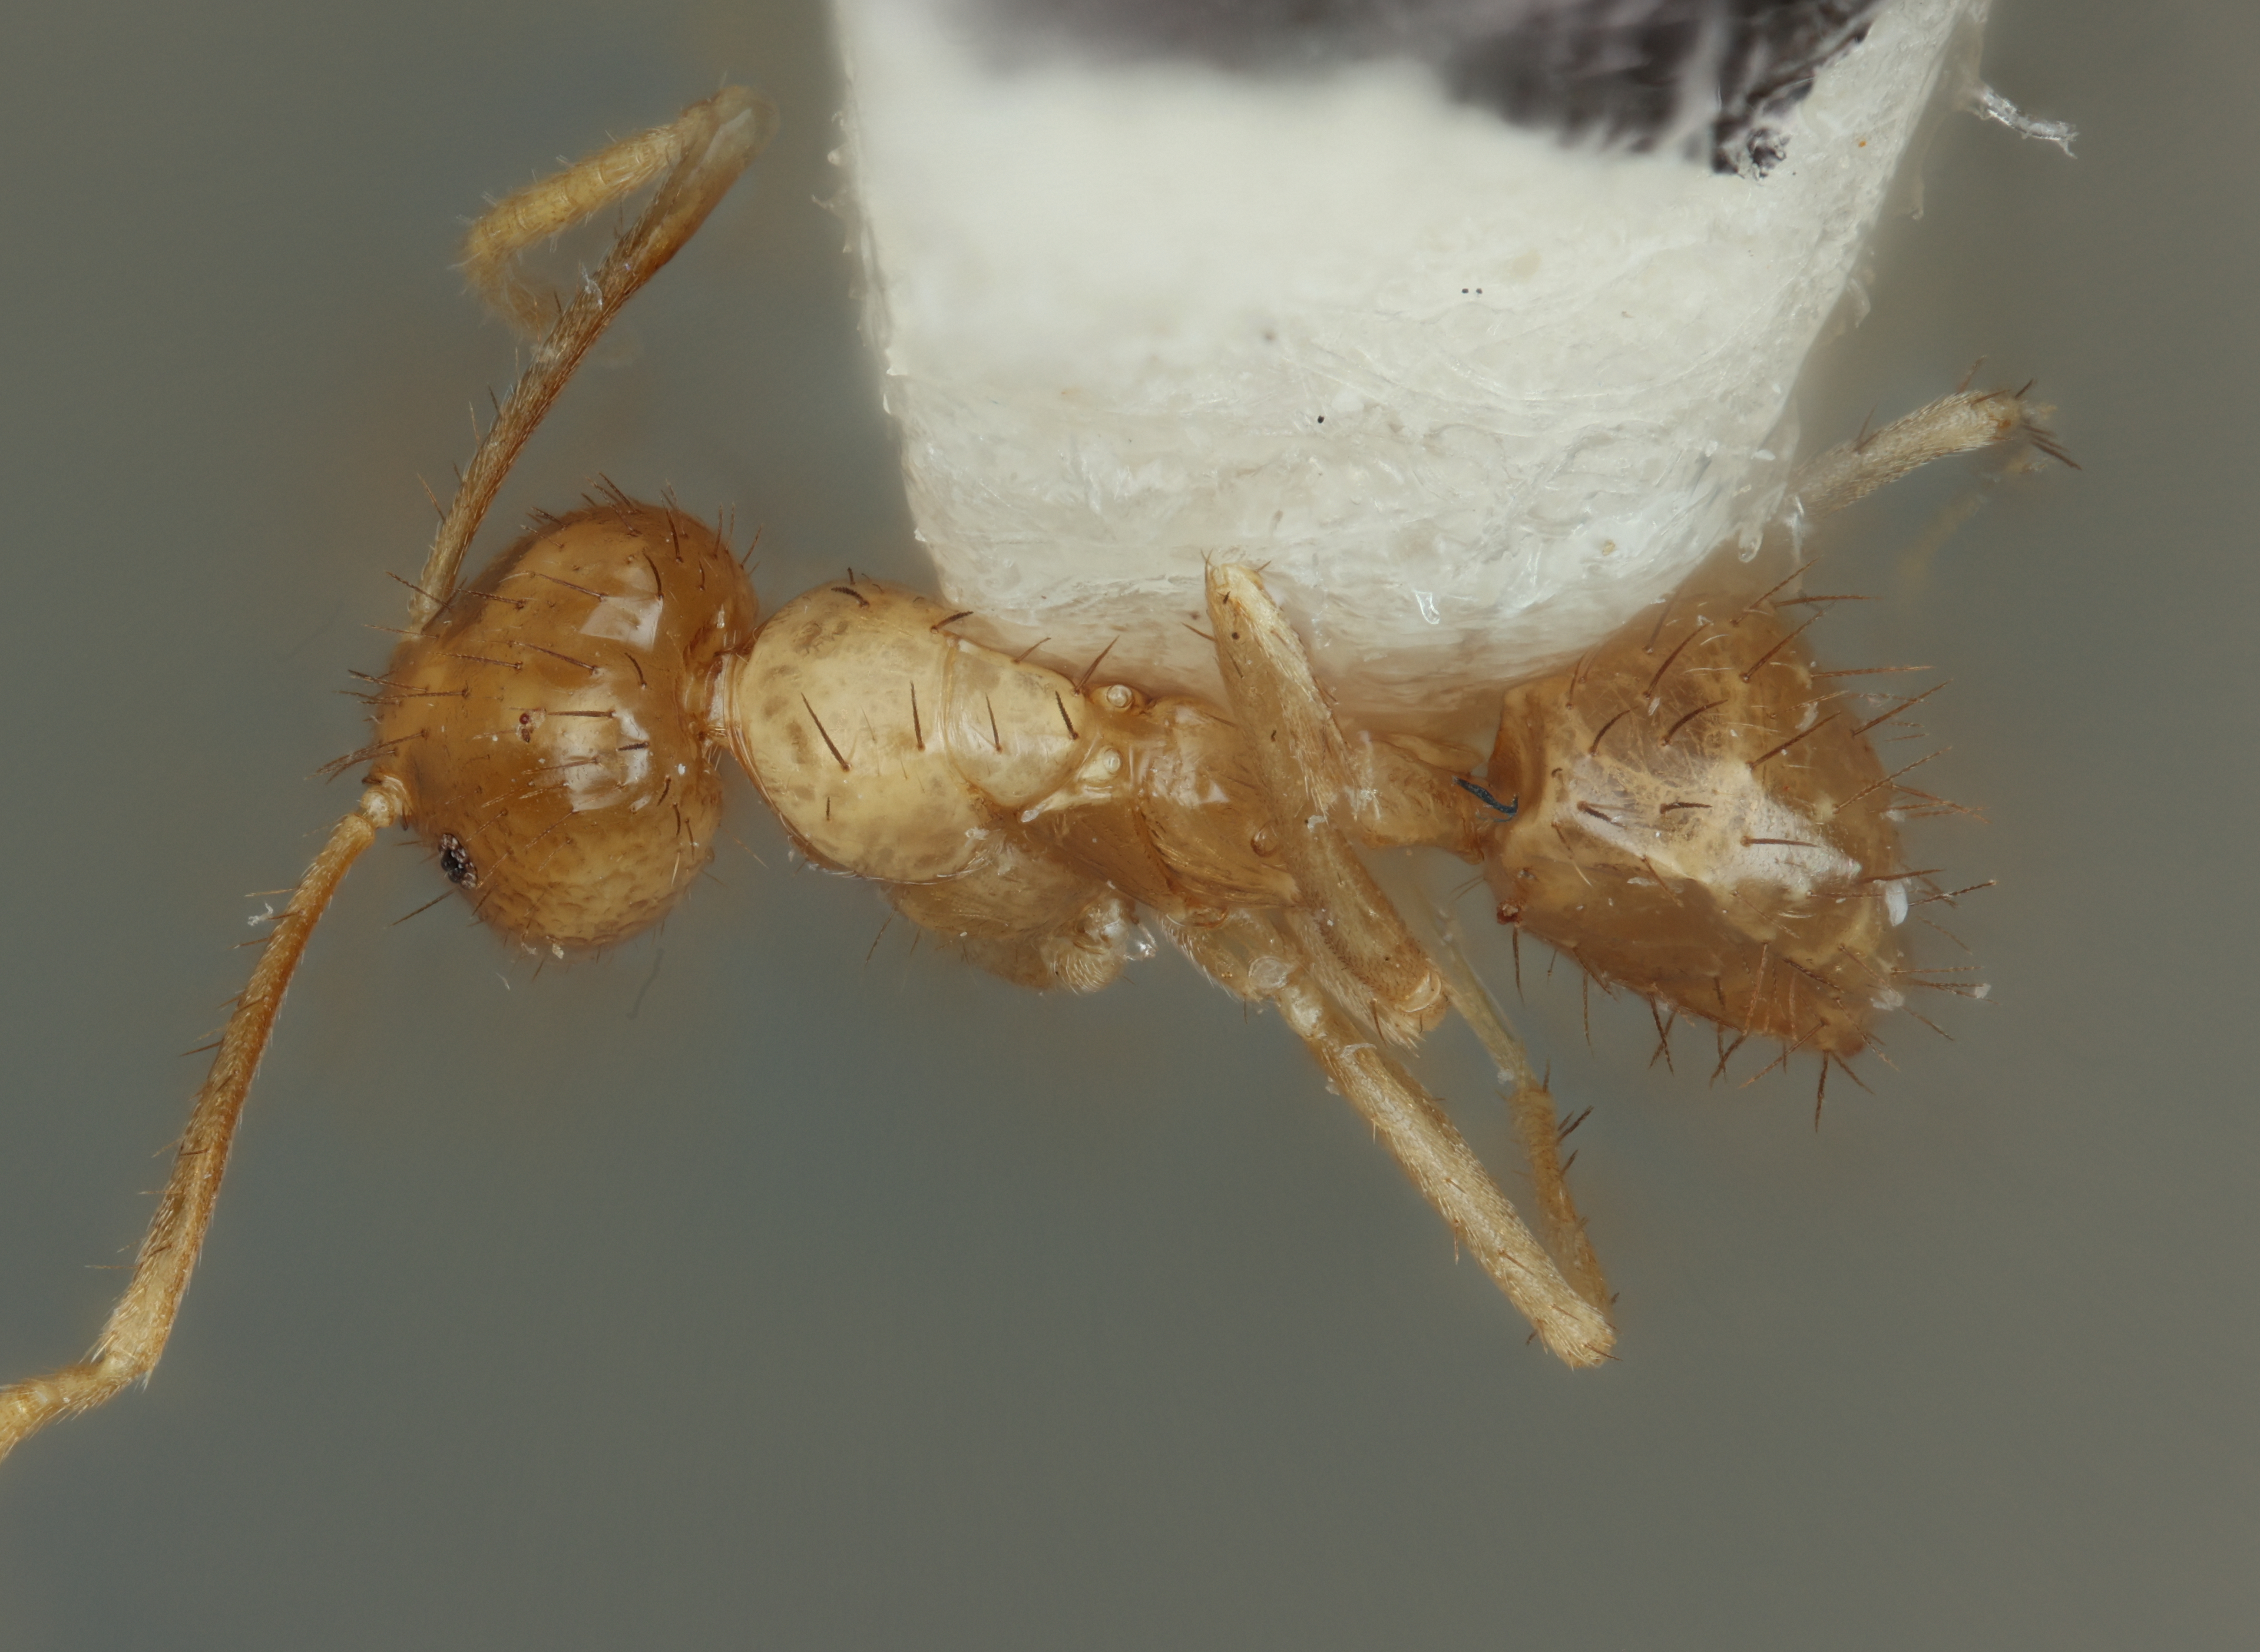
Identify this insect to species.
Nylanderia zaminyops
